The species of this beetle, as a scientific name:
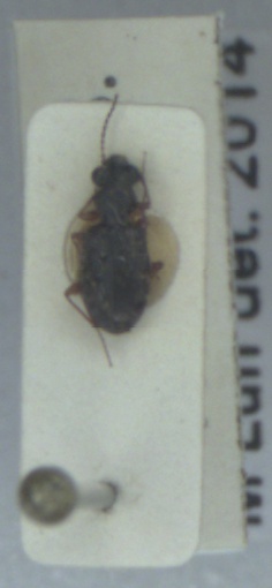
Asaphidion curtum
